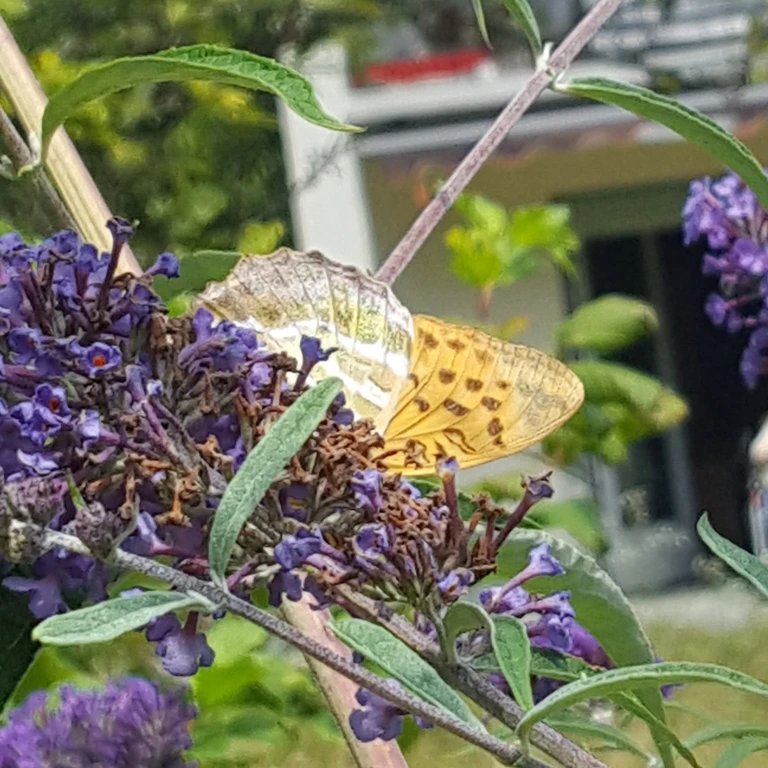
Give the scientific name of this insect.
Argynnis paphia
